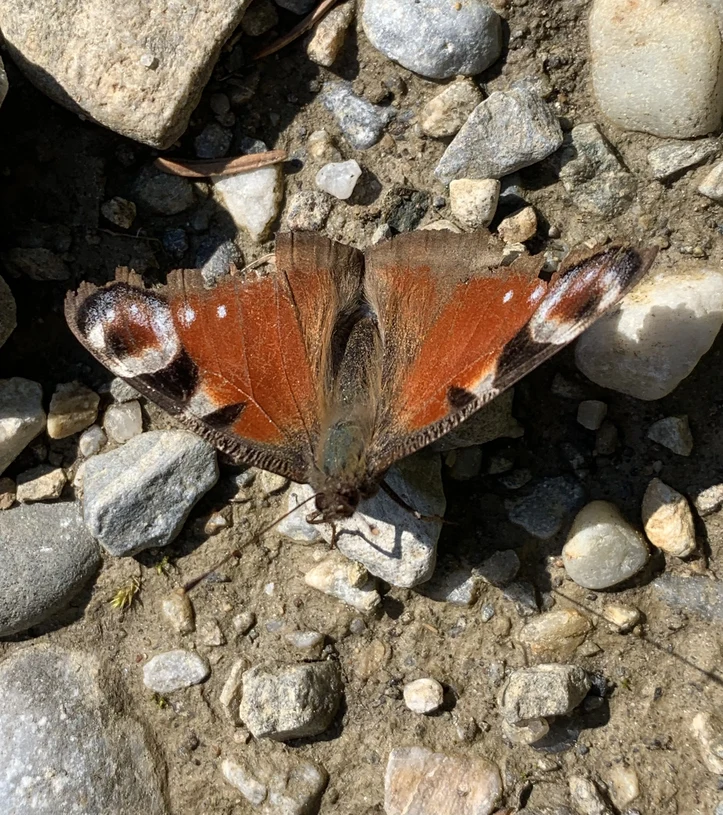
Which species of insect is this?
Aglais io
